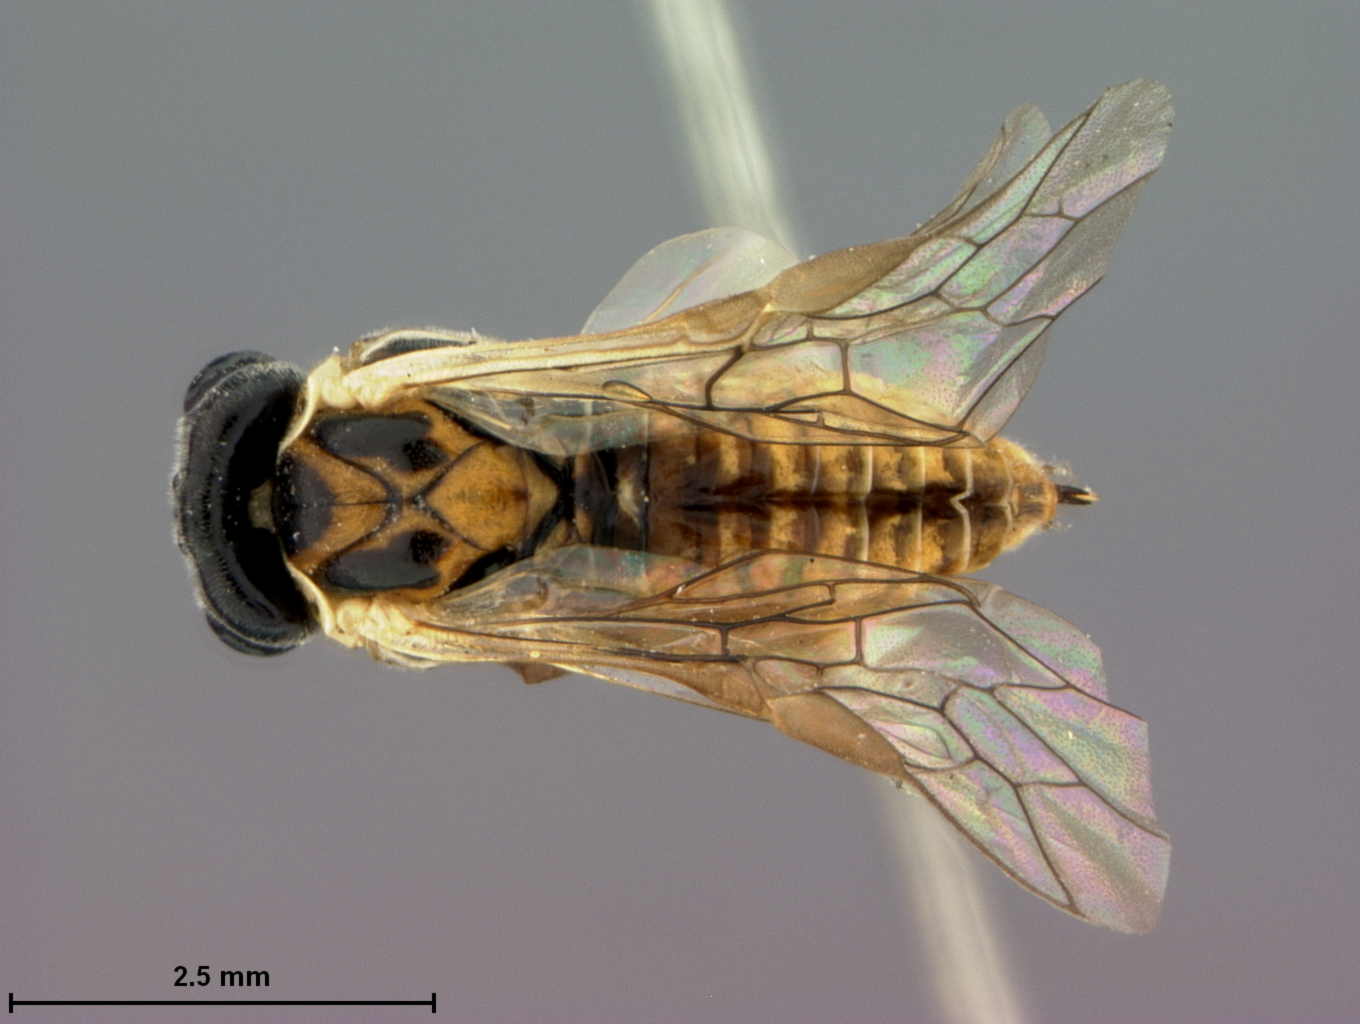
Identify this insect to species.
Periclista hicoriae
